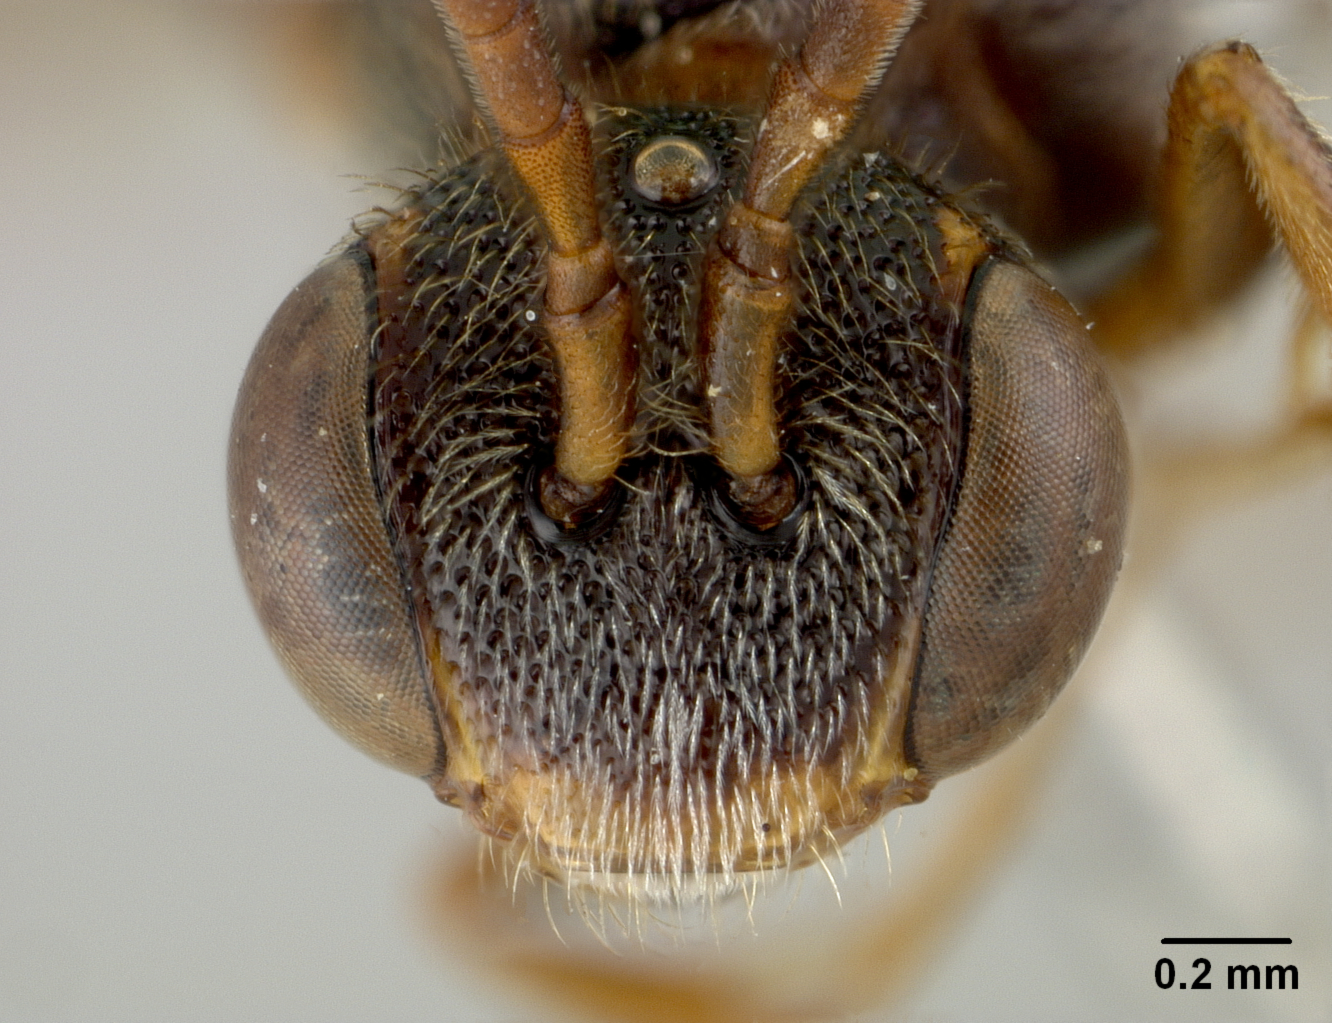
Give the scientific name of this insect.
Nomada dalii
